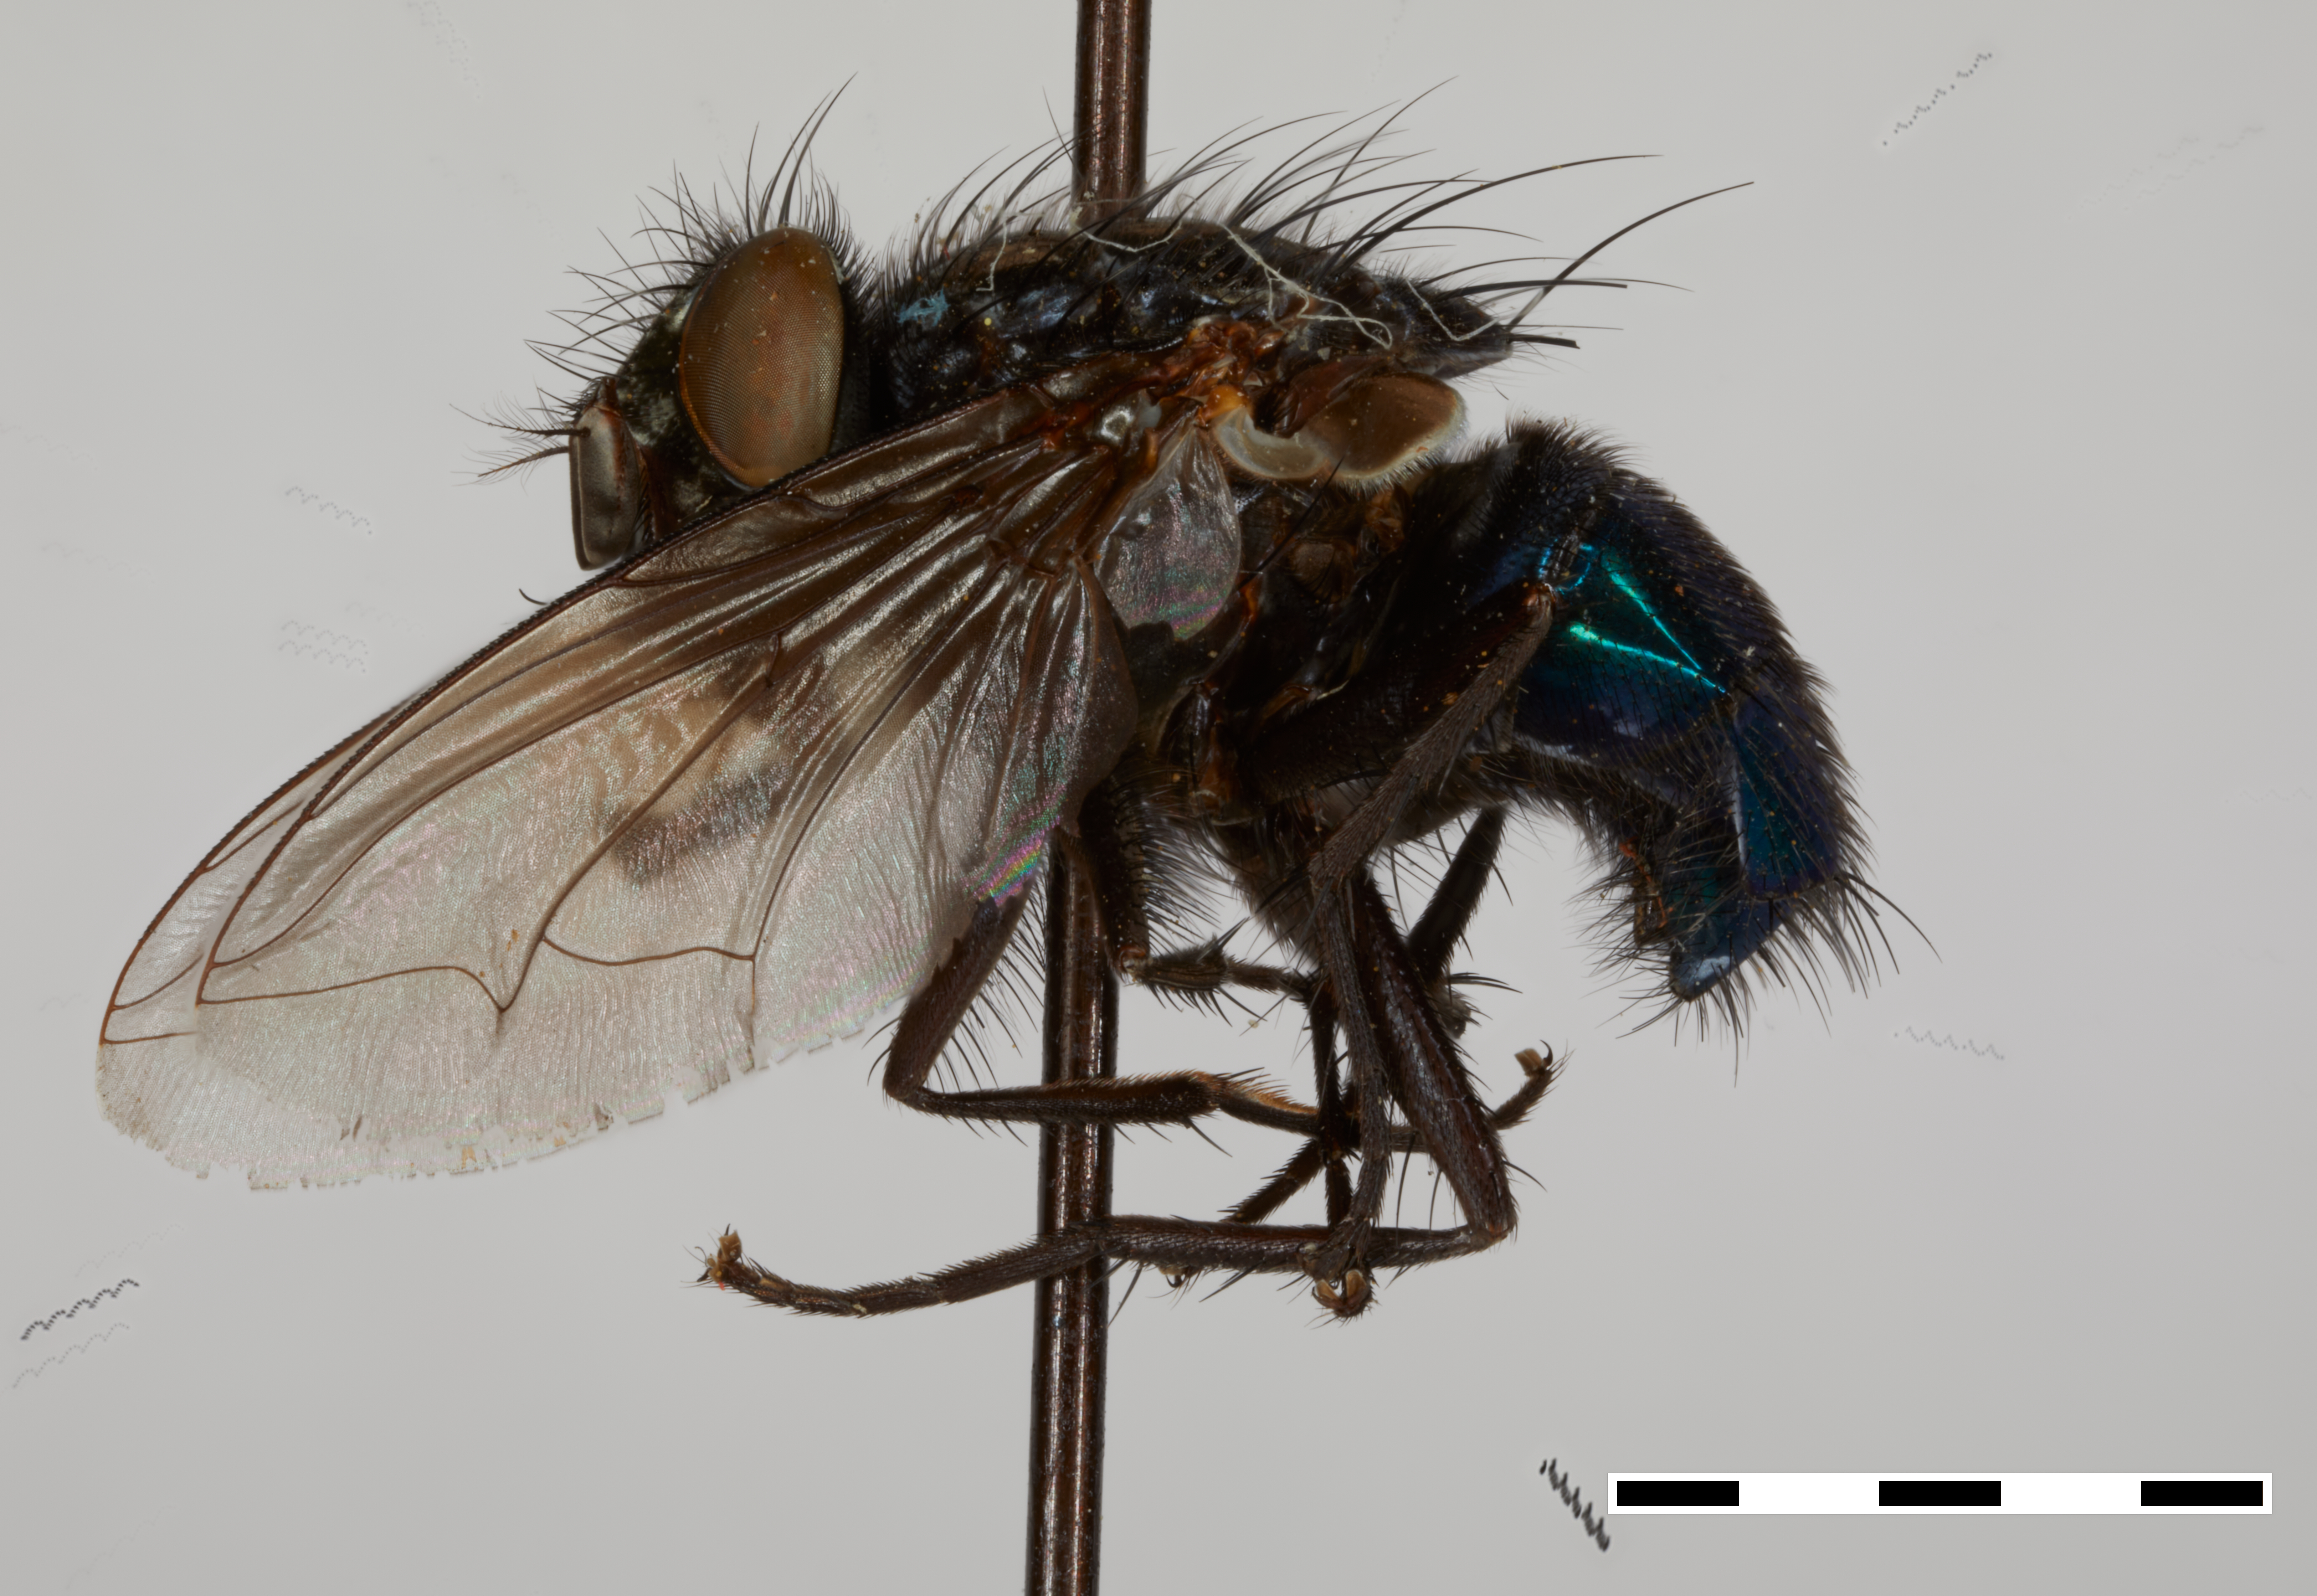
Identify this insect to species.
Sarconesiopsis caerulea
